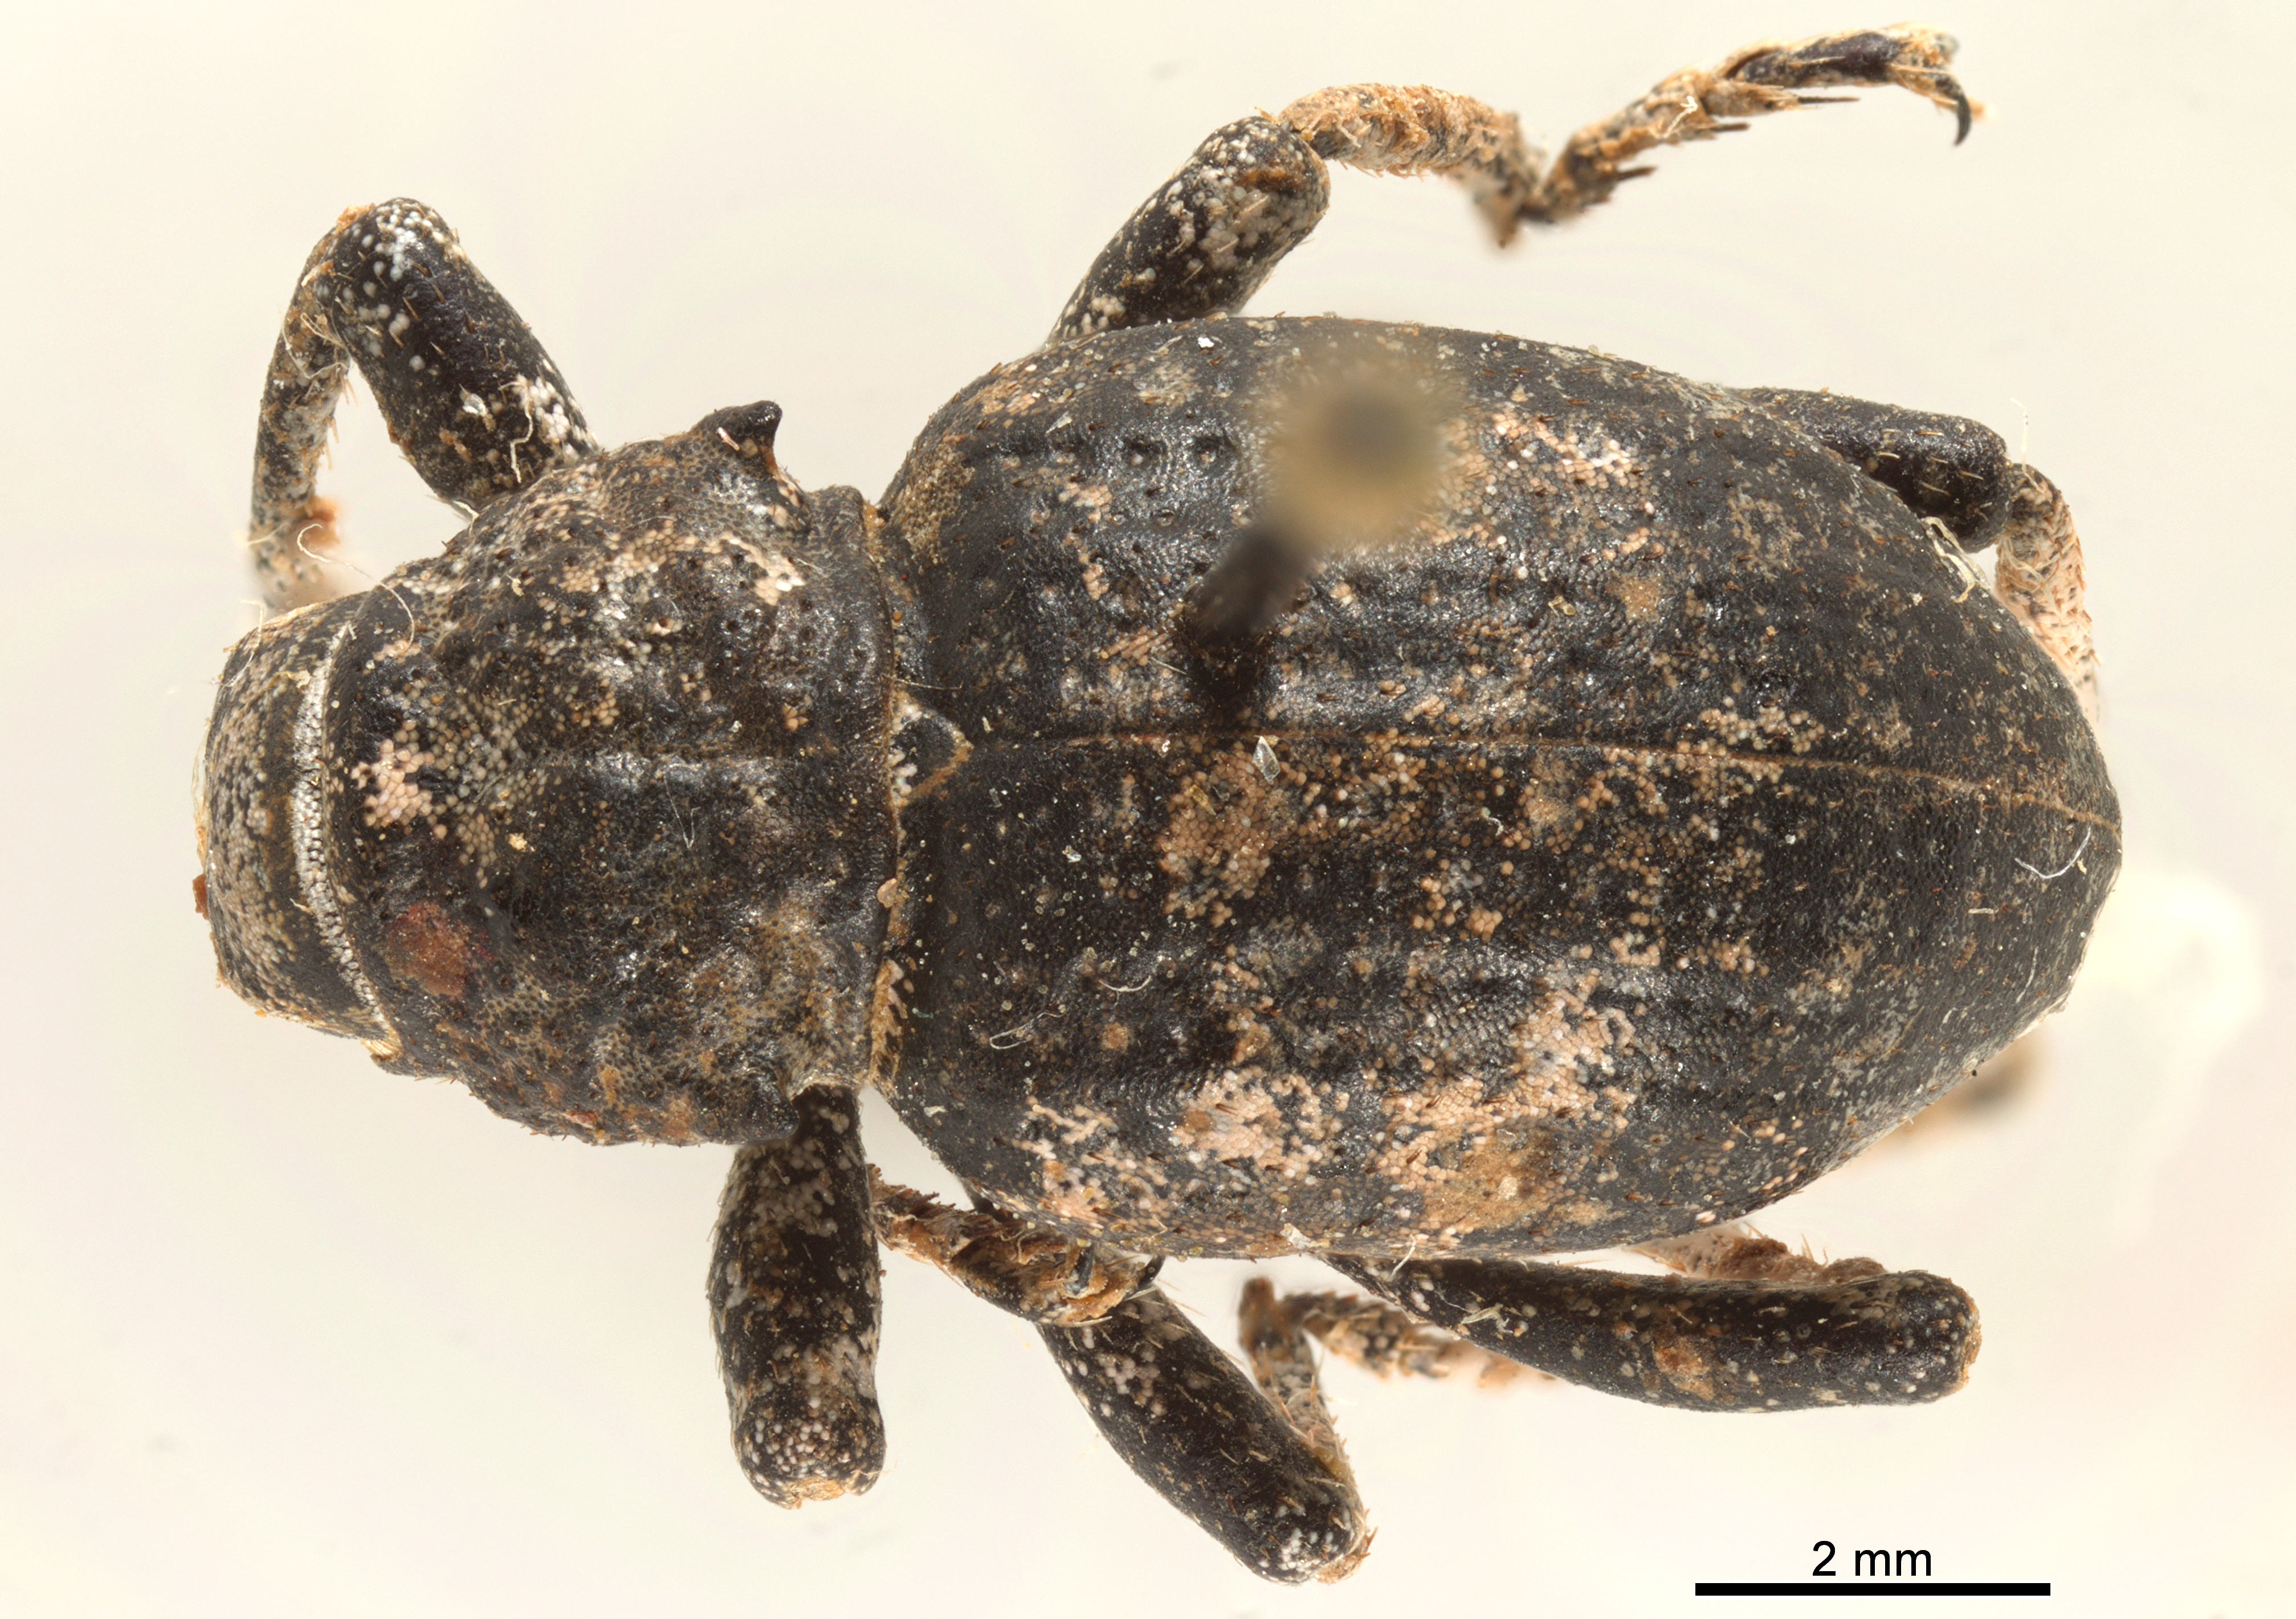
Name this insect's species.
Deracanthus jacobsoni
